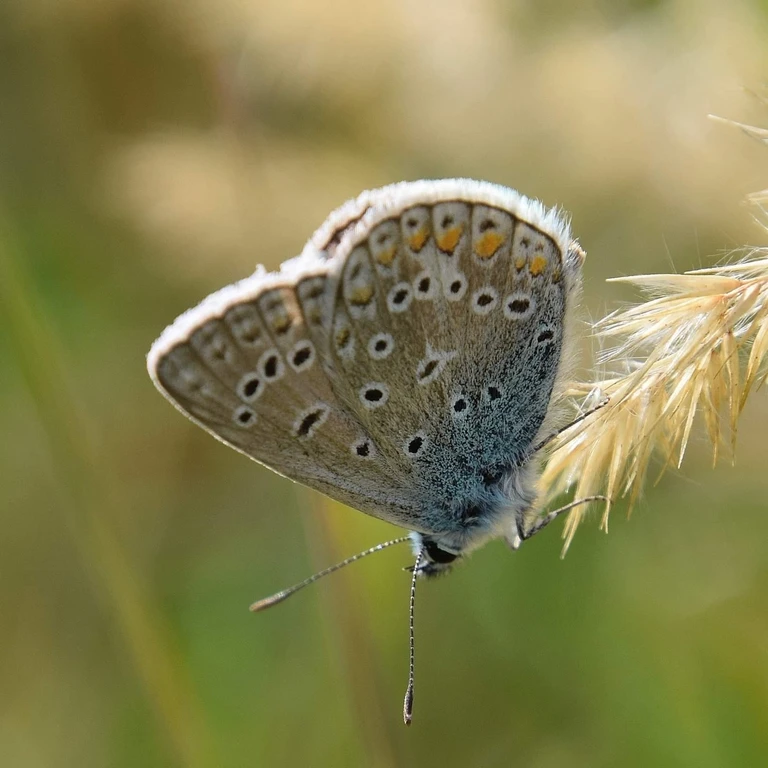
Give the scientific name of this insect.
Polyommatus icarus
